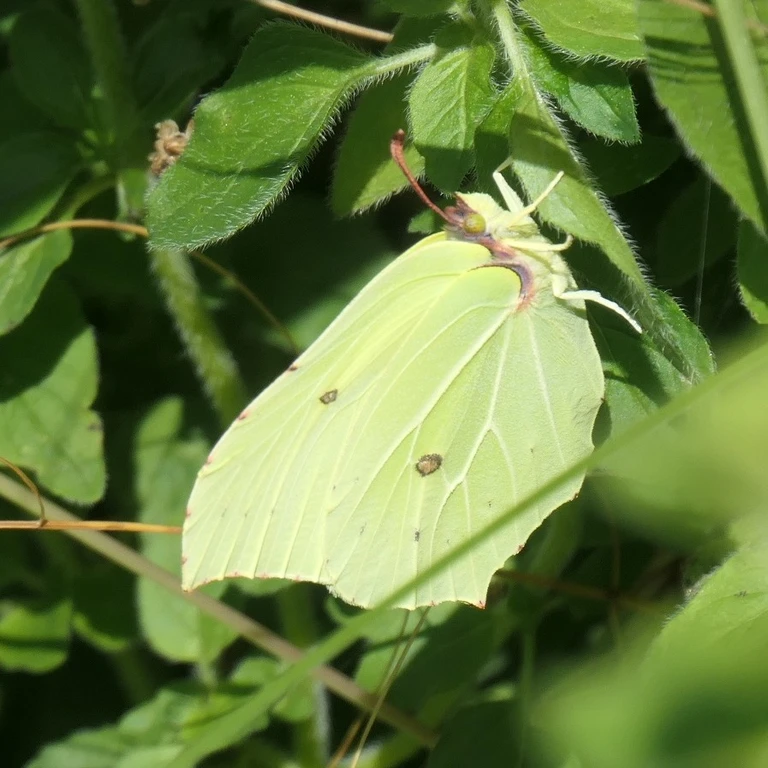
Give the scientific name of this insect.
Gonepteryx rhamni
